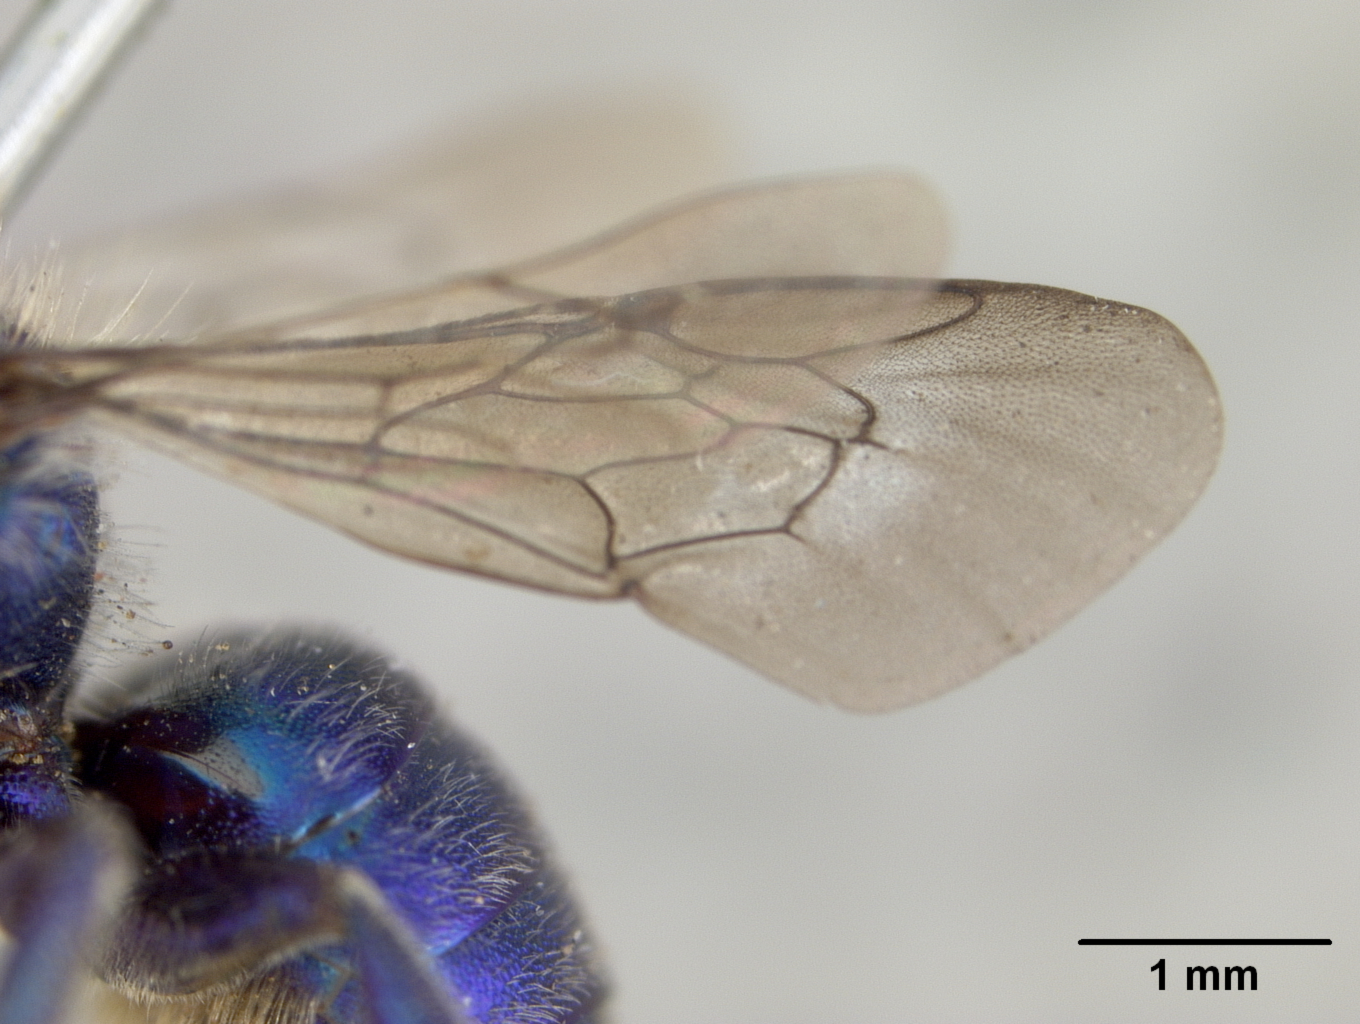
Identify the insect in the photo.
Osmia granulosa
